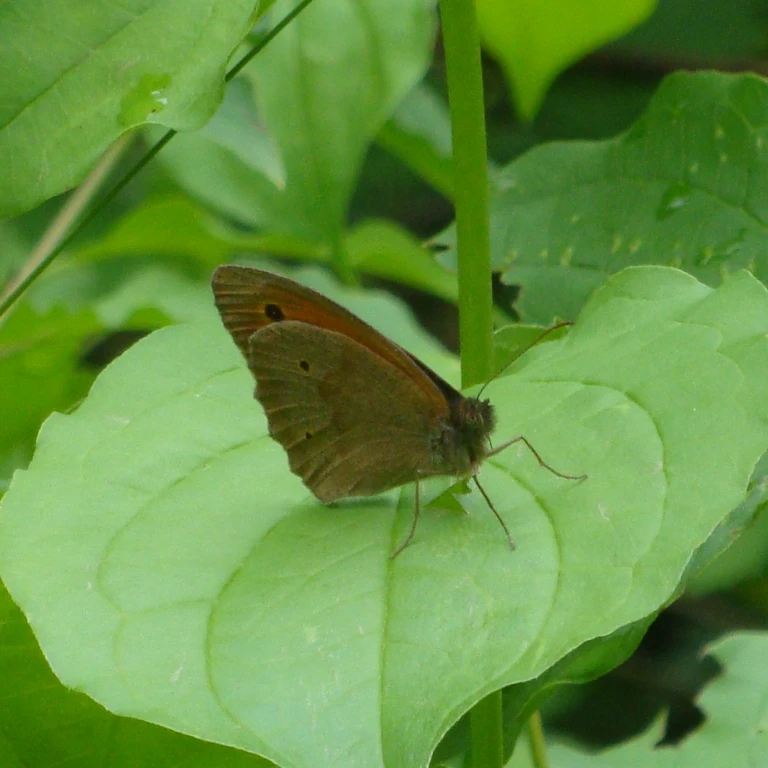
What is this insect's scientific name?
Maniola jurtina
